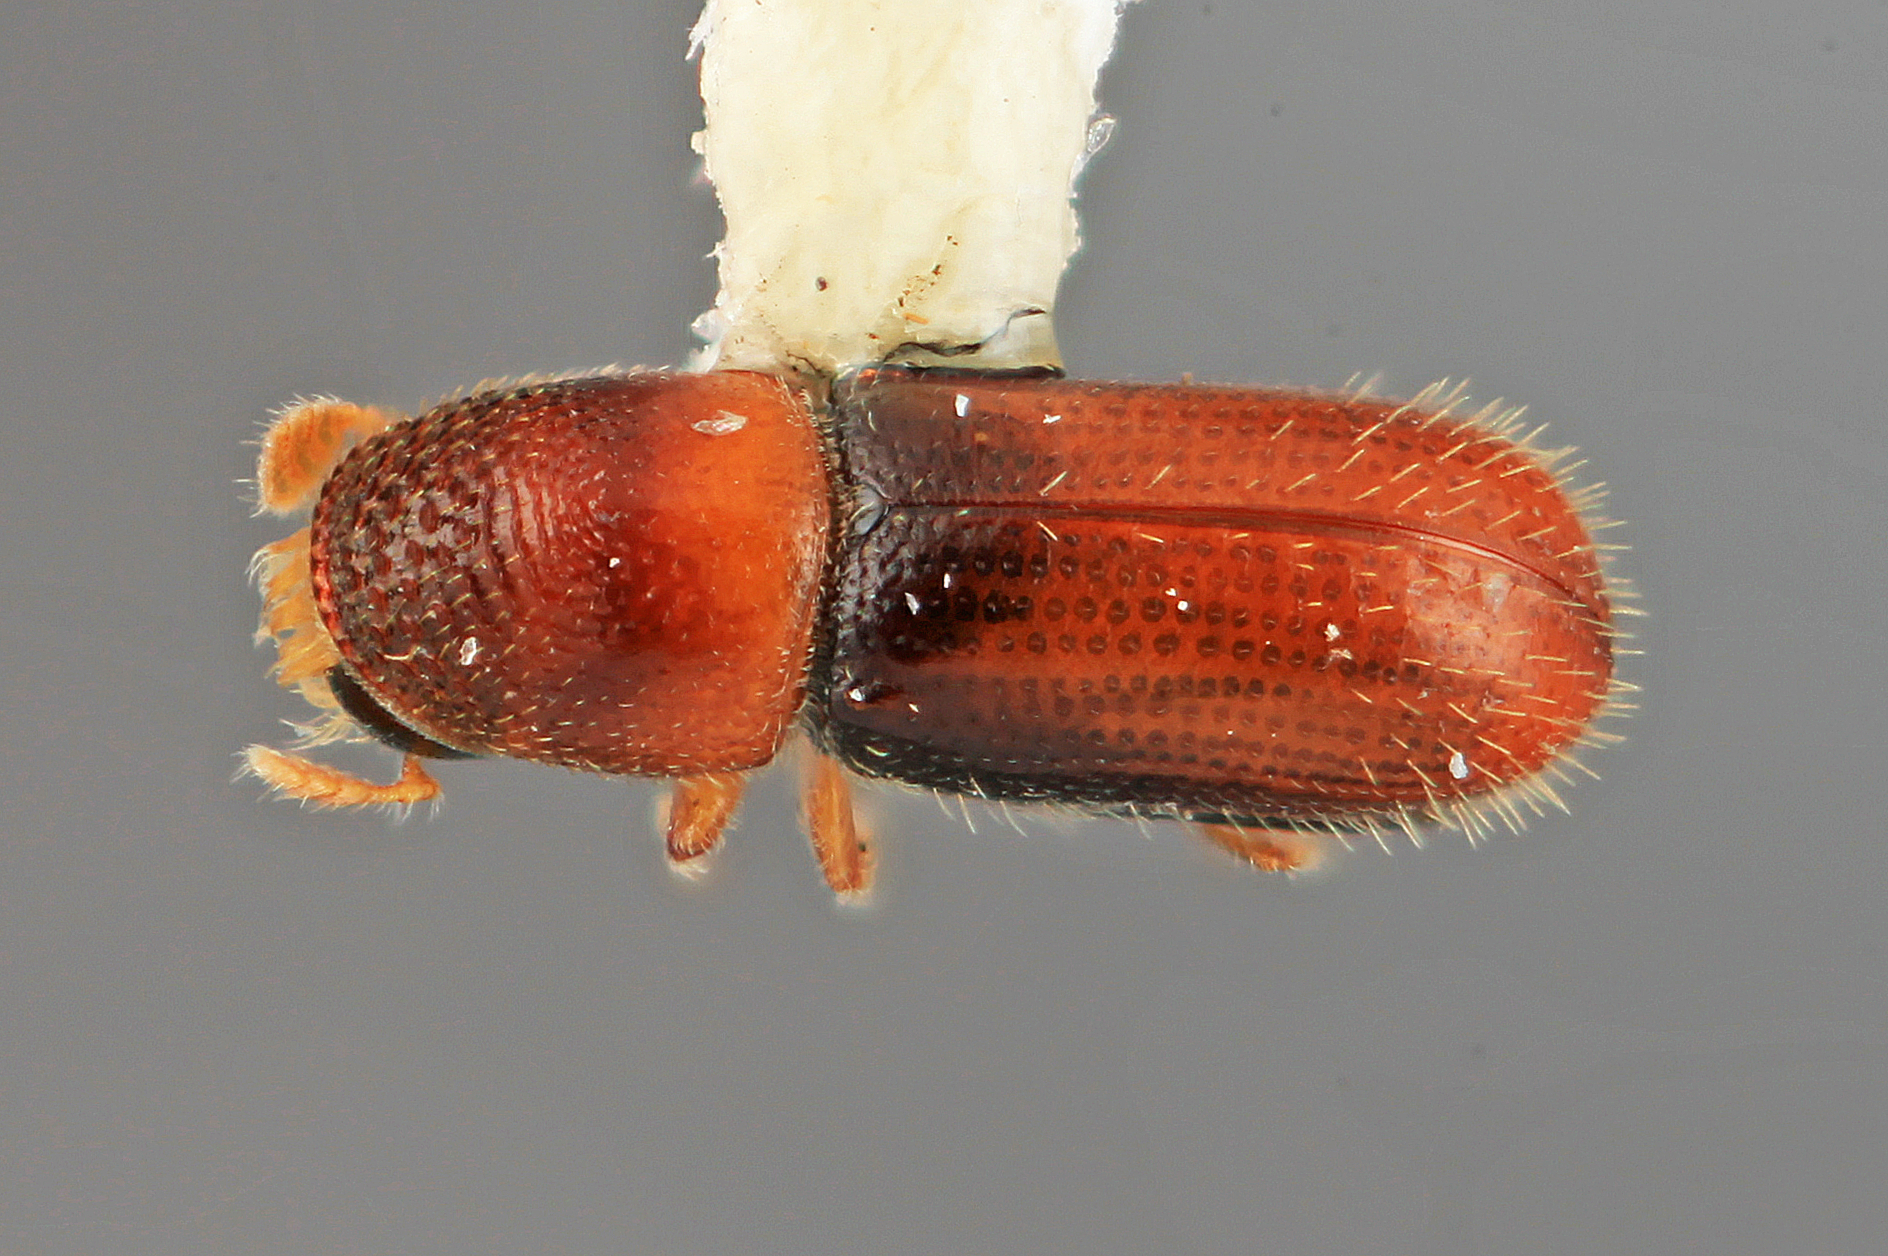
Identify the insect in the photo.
Pseudopityophthorus singularis
